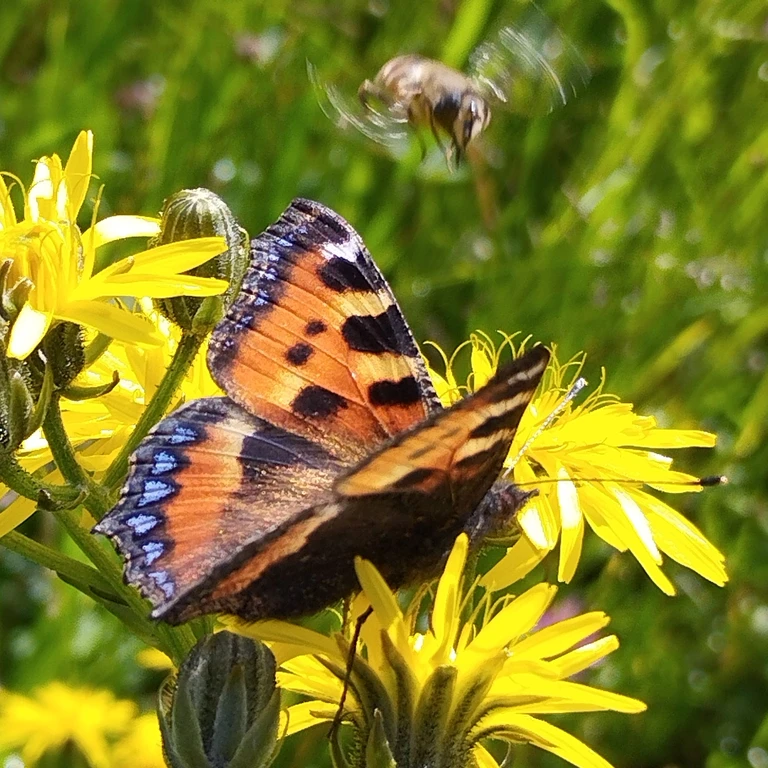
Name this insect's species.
Aglais urticae
